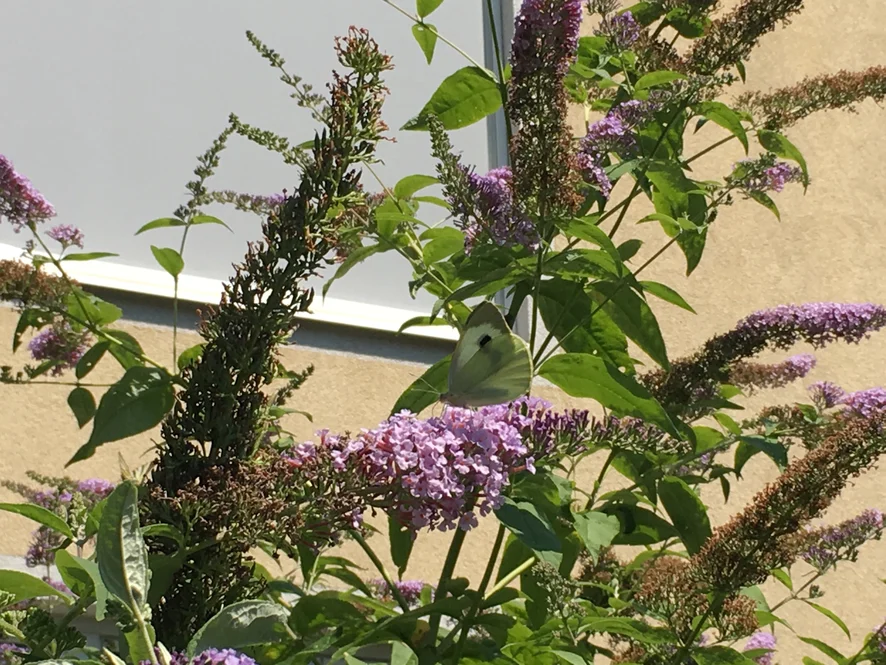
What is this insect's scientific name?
Pieris brassicae
